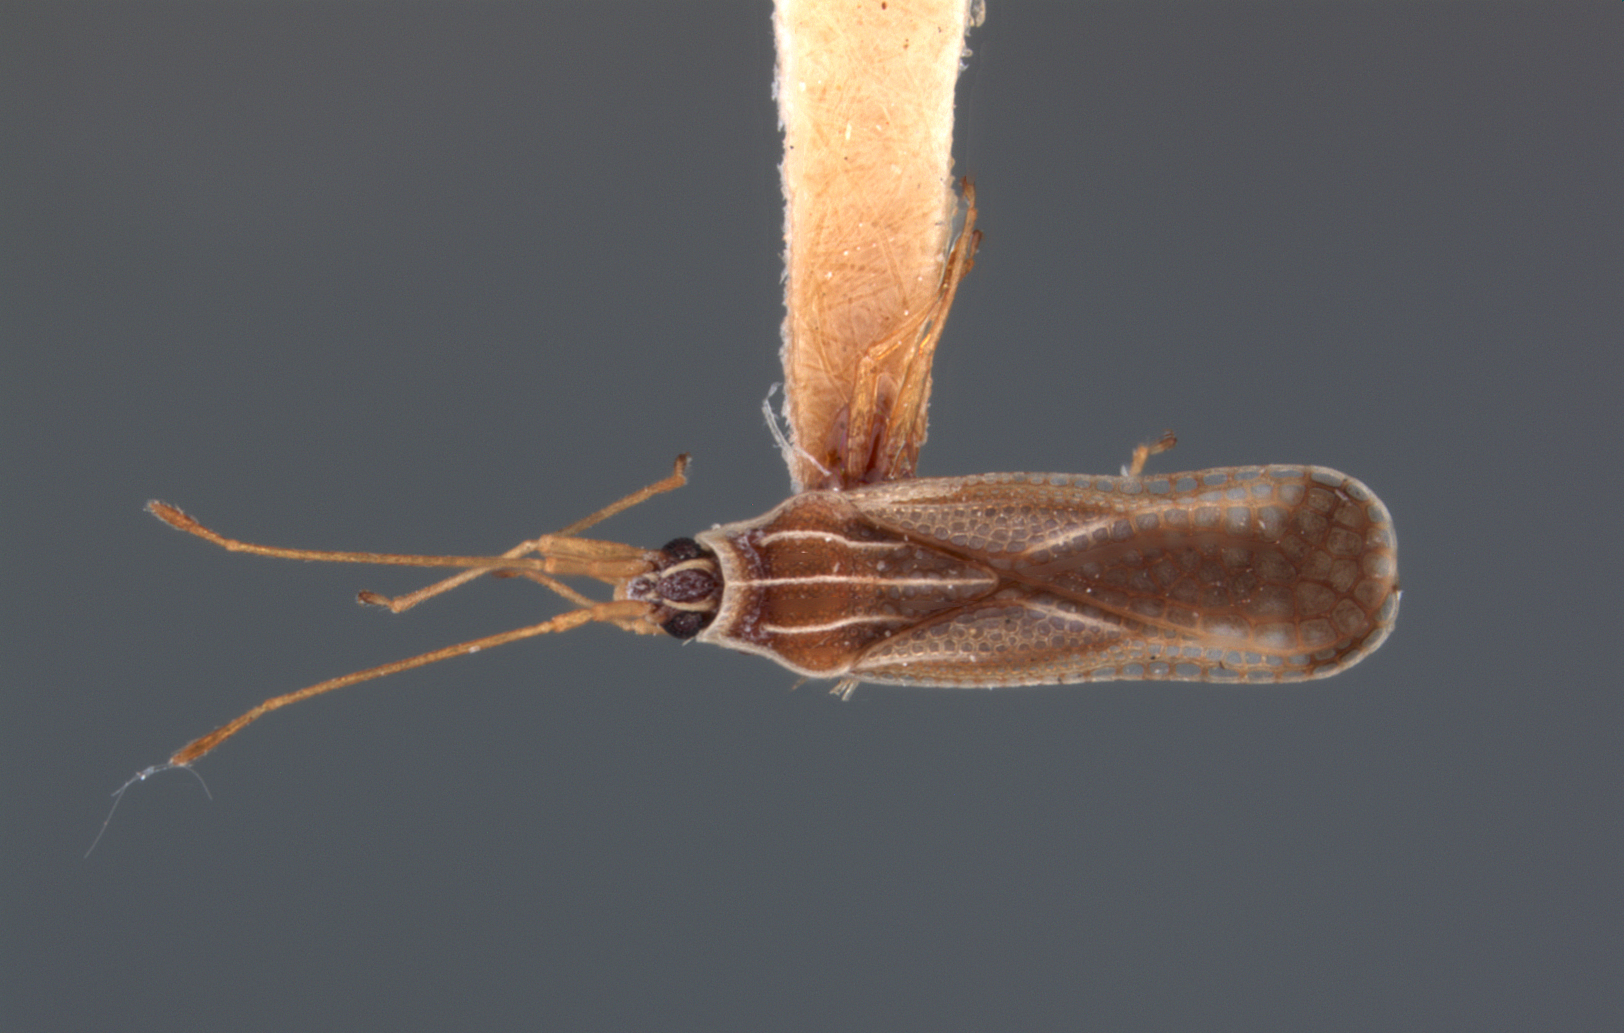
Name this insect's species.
Abdastartus muiri
